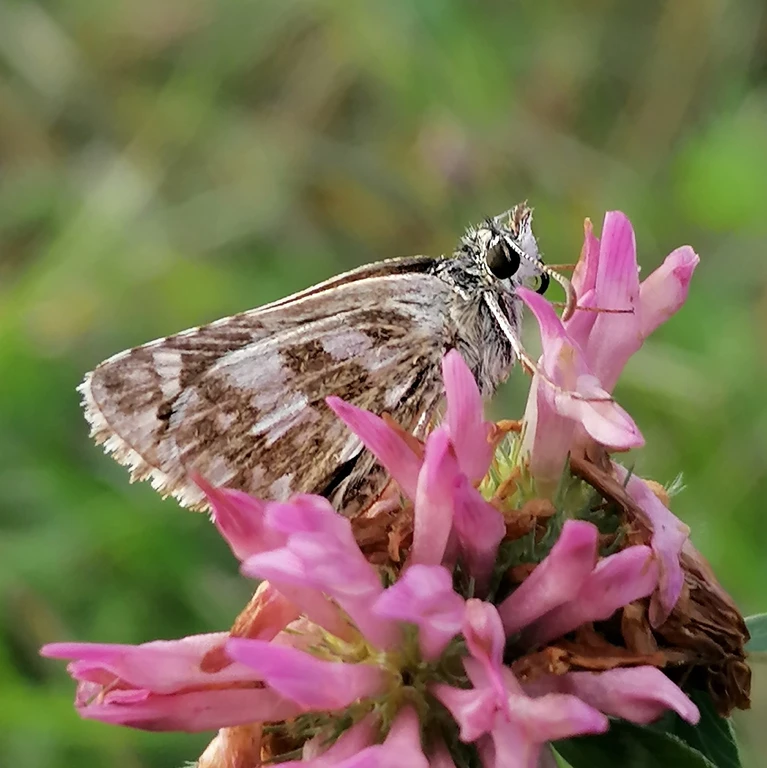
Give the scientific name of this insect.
Pyrgus armoricanus
